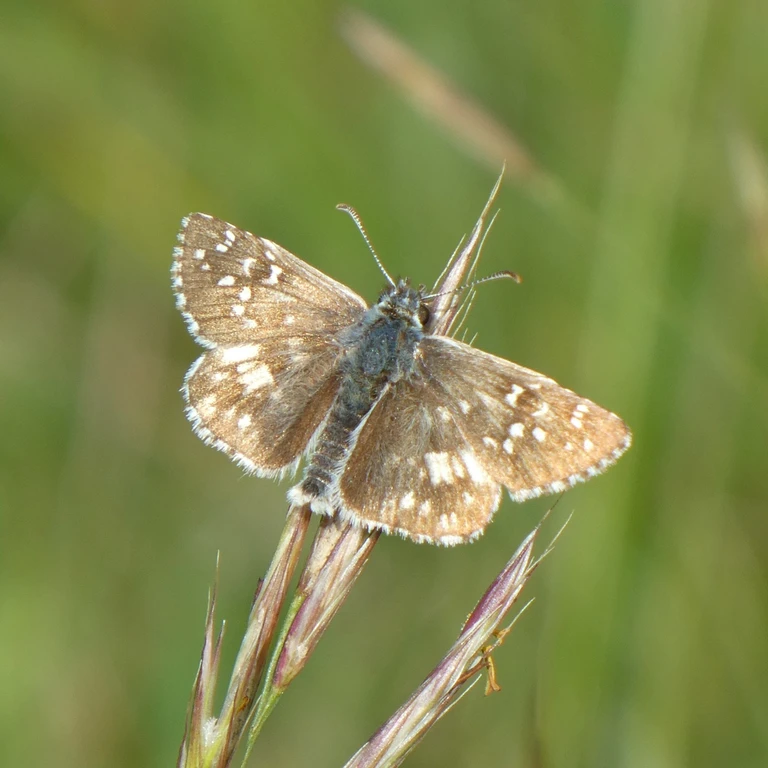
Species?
Pyrgus armoricanus
